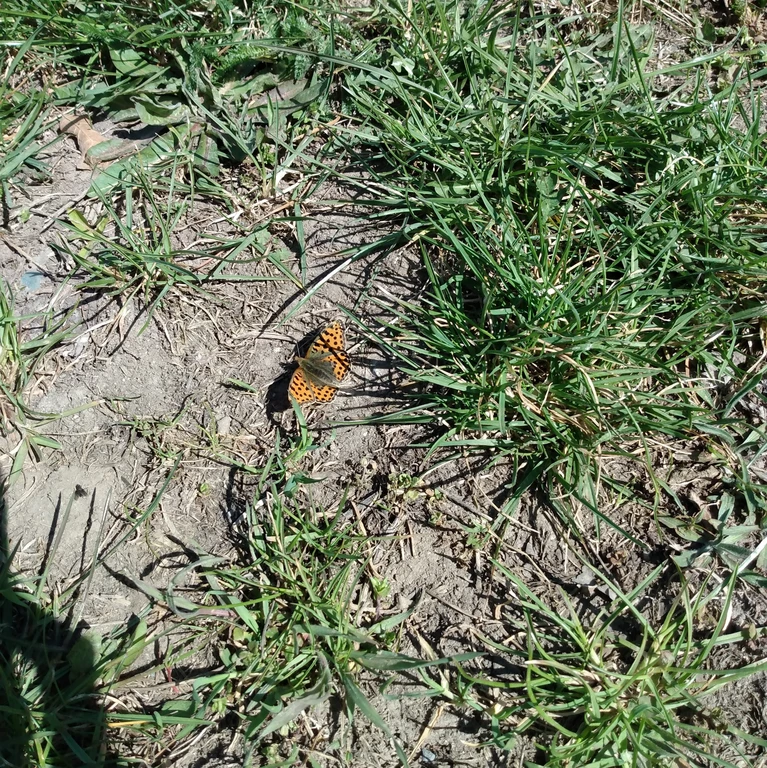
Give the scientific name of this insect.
Issoria lathonia
